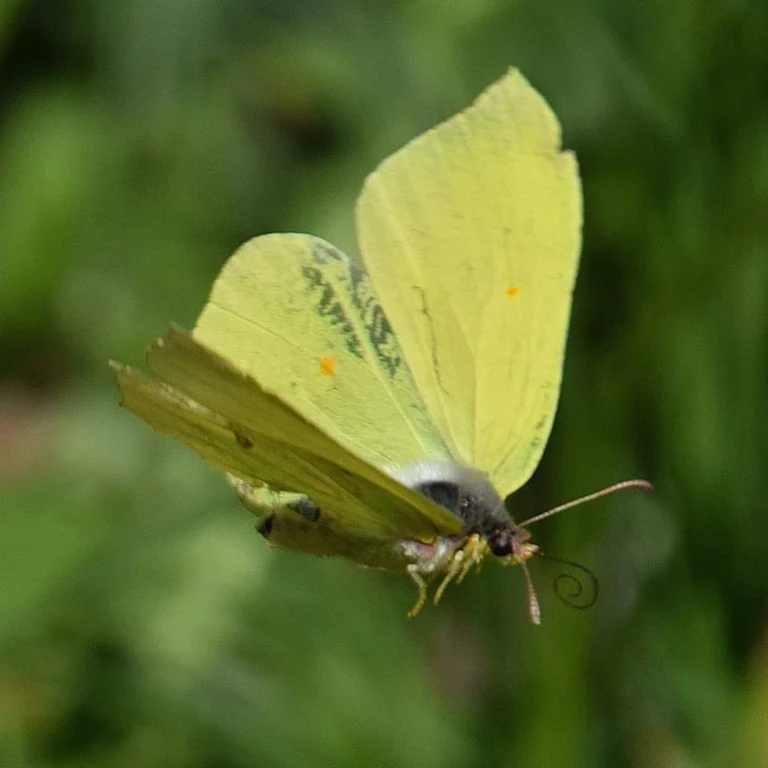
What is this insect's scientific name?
Gonepteryx rhamni
